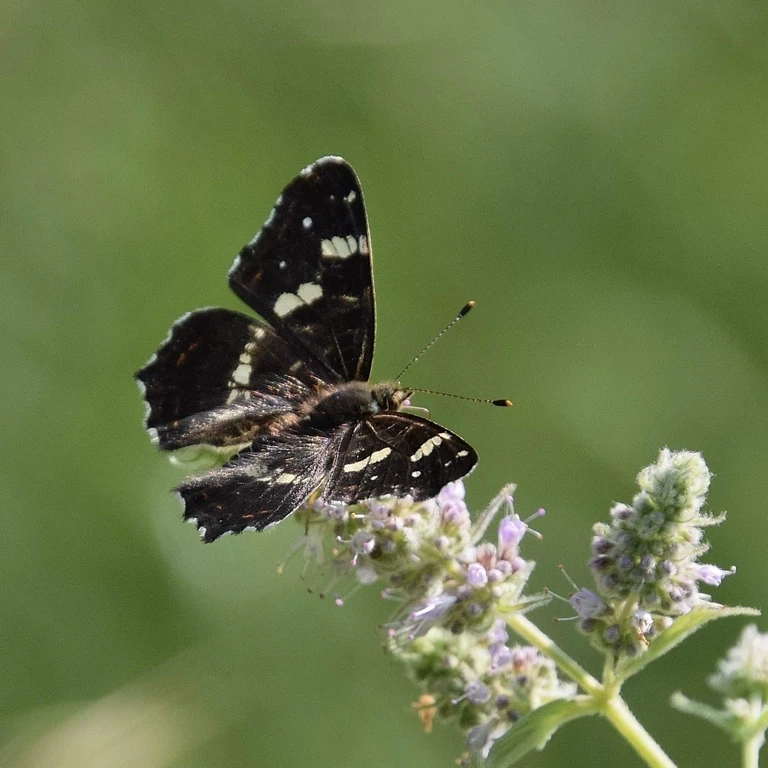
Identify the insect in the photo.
Araschnia levana
